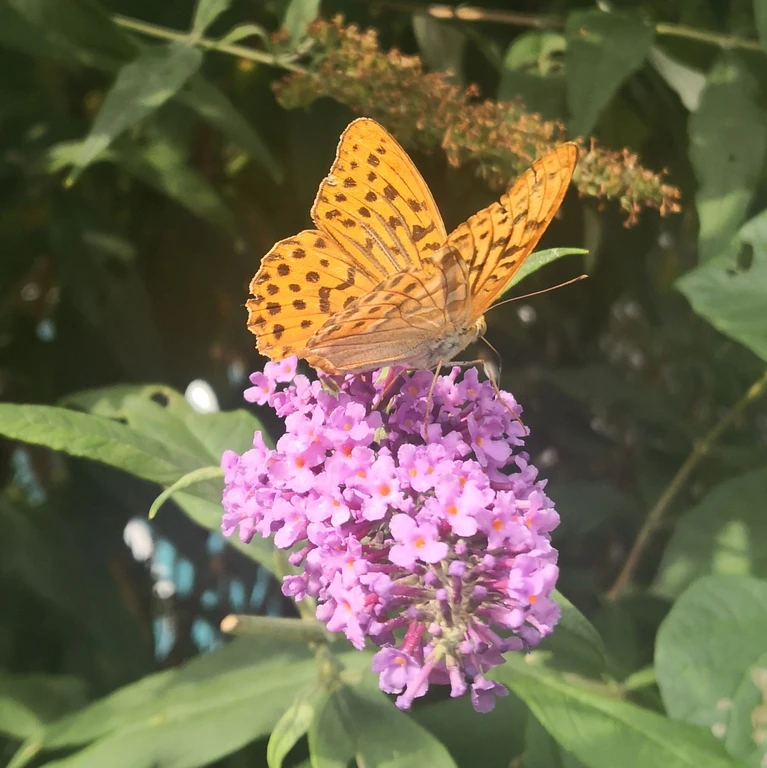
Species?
Argynnis paphia
